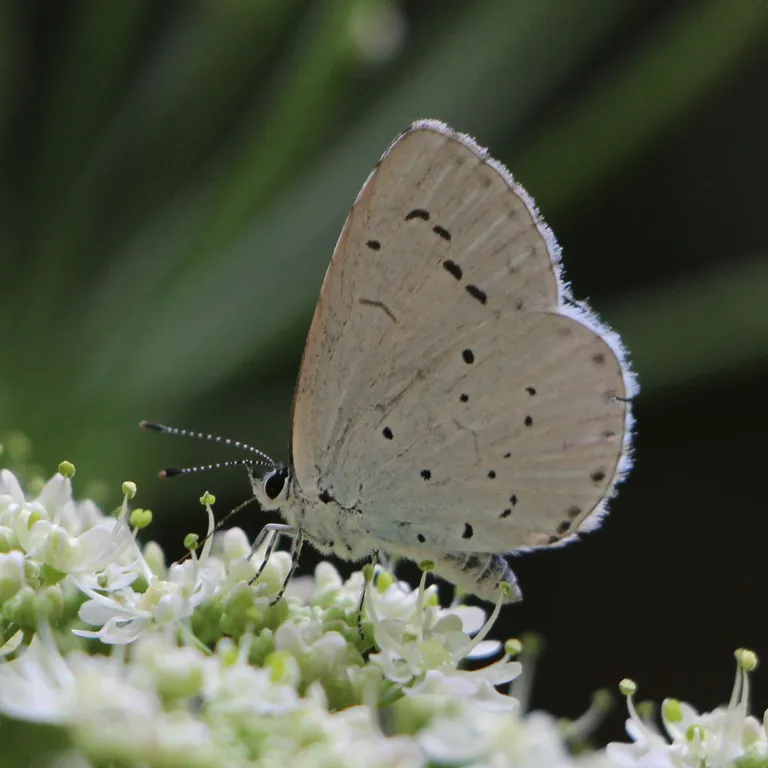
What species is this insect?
Celastrina argiolus
